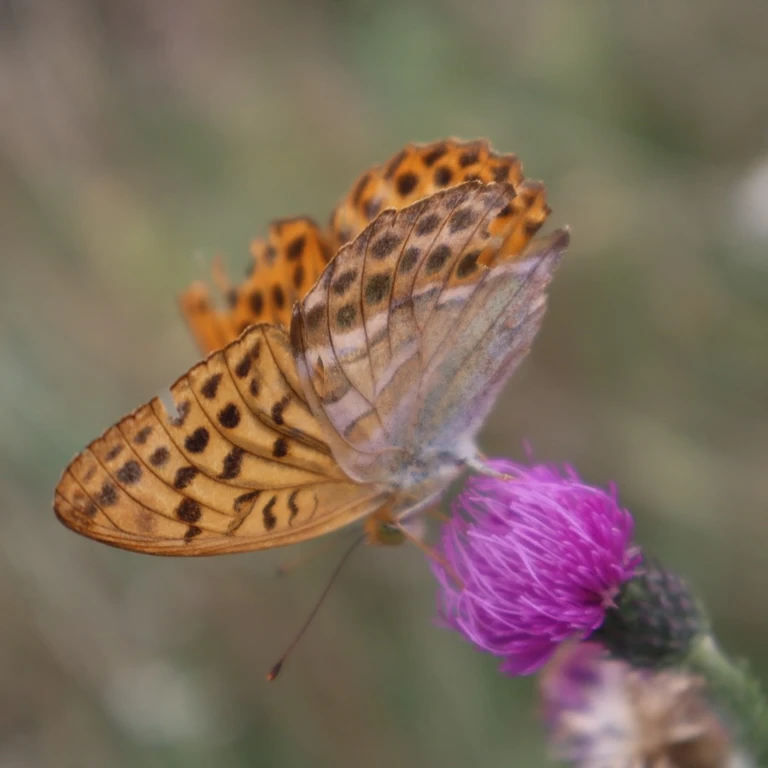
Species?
Argynnis paphia
